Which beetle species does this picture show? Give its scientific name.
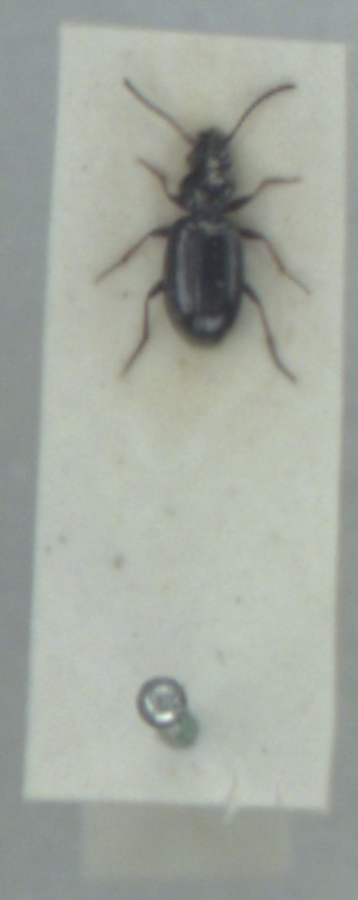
Bembidion lampros
